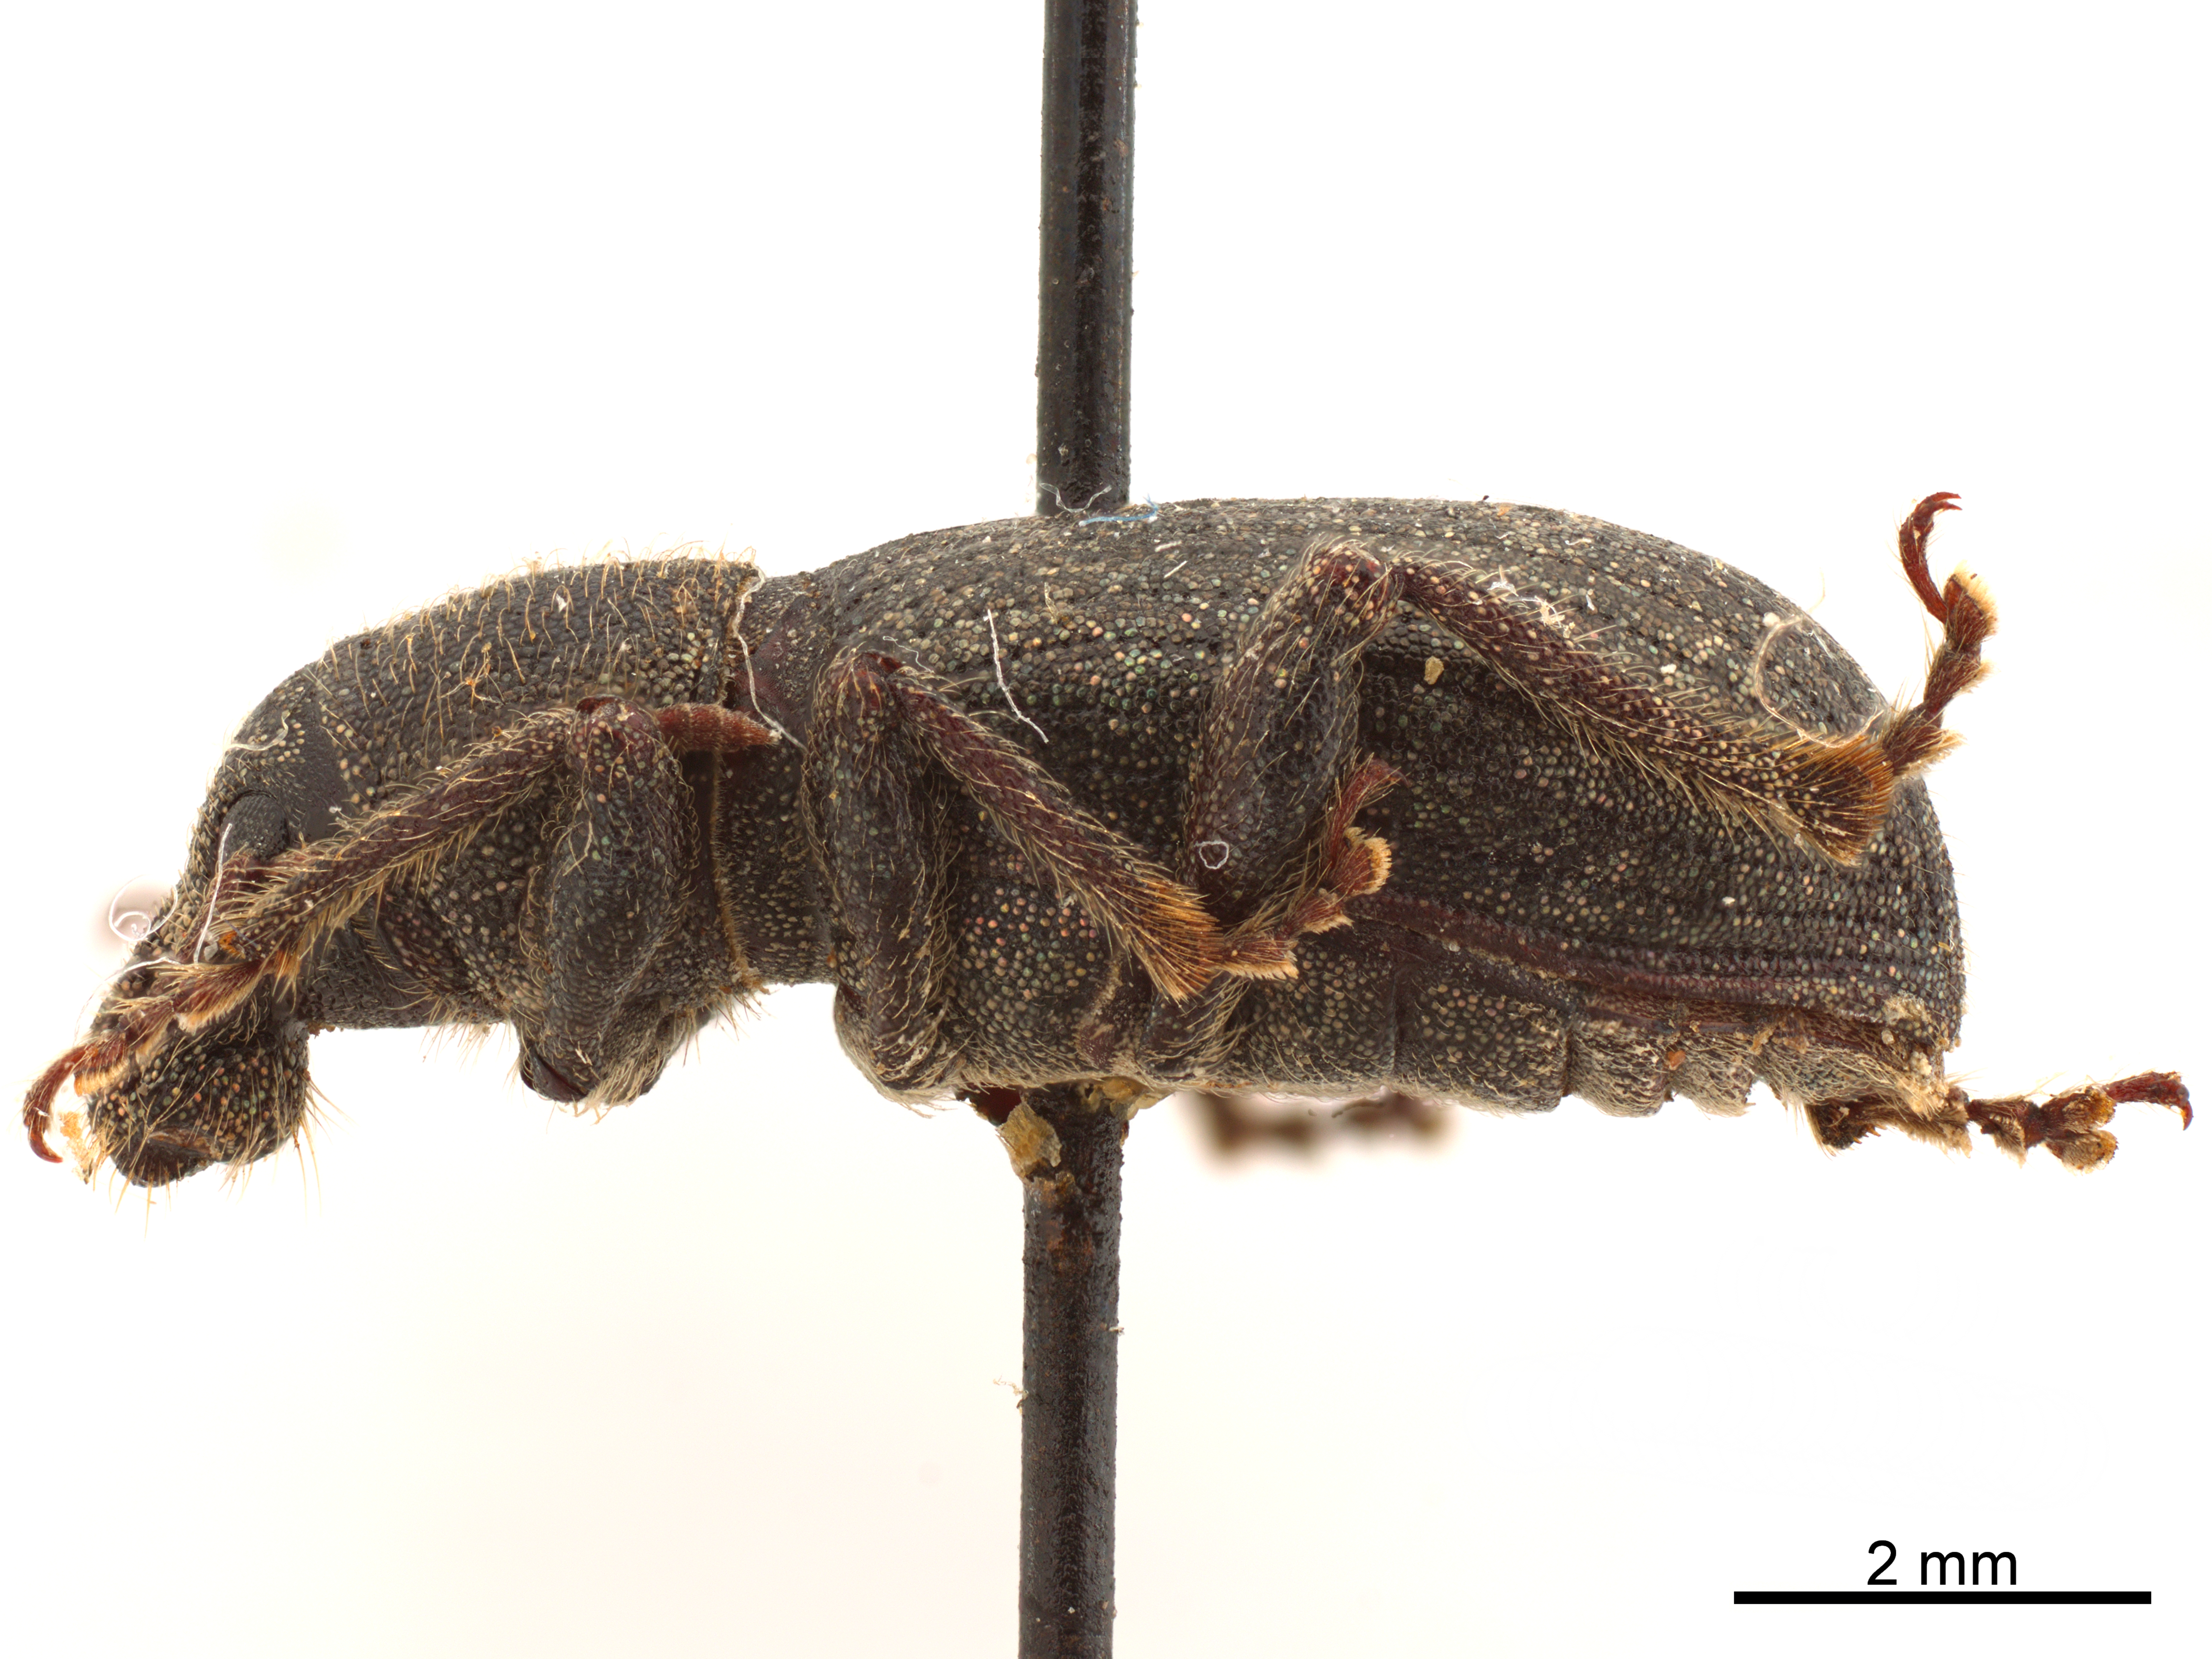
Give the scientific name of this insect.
Crocidema nigrior
